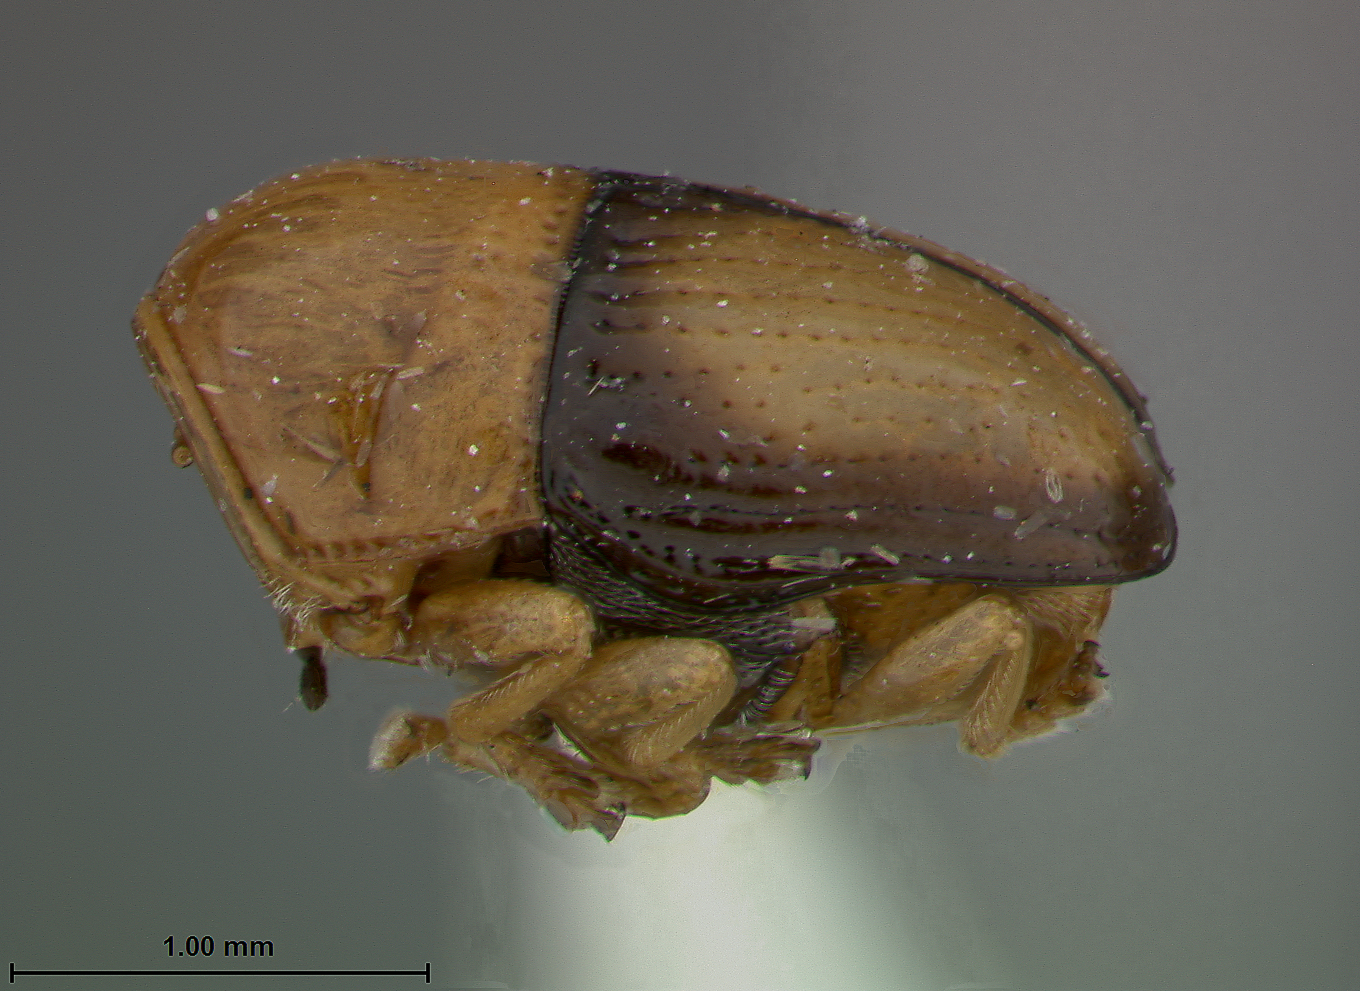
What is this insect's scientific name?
Coenobius circumductus
